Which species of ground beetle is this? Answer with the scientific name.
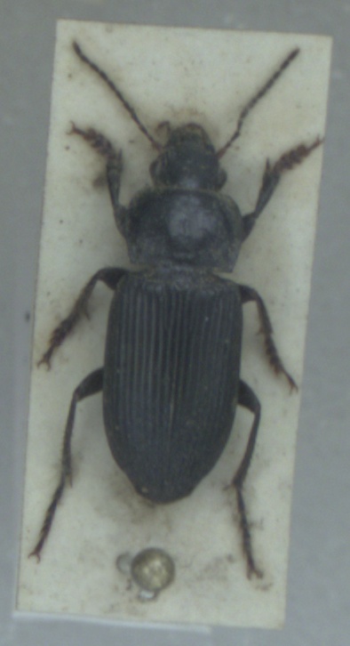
Anisodactylus binotatus
